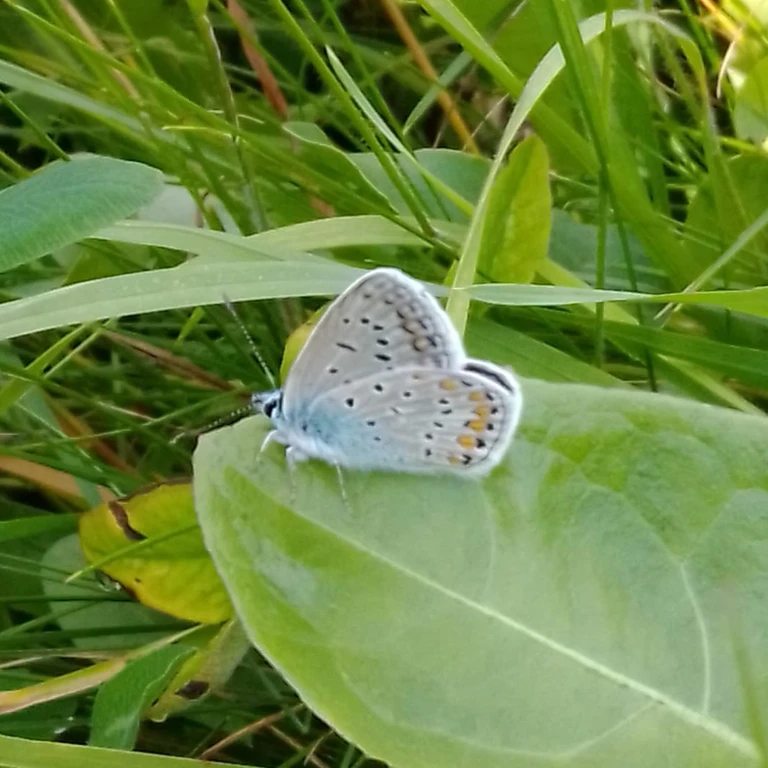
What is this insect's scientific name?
Polyommatus icarus
